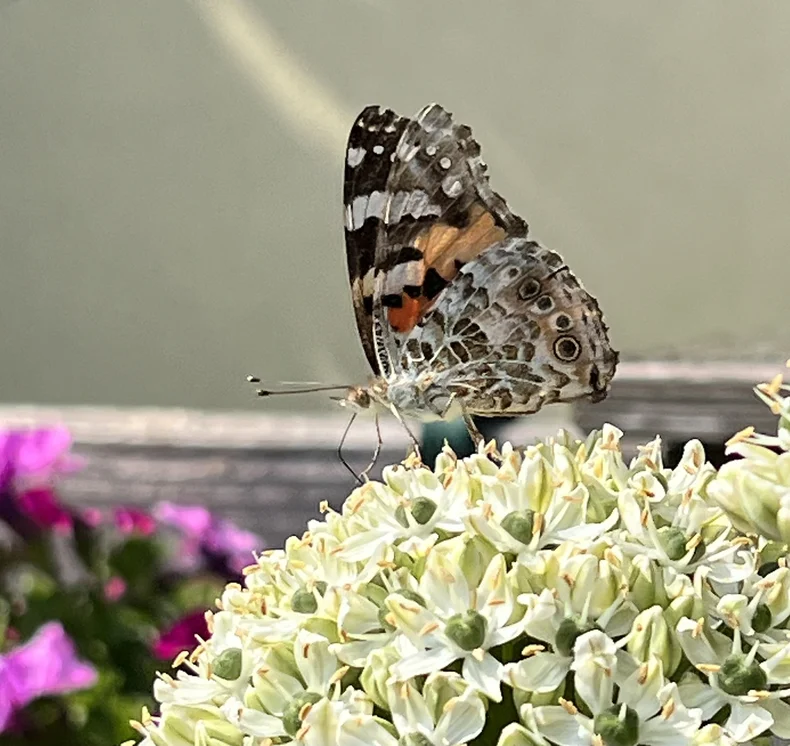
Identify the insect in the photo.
Vanessa cardui
